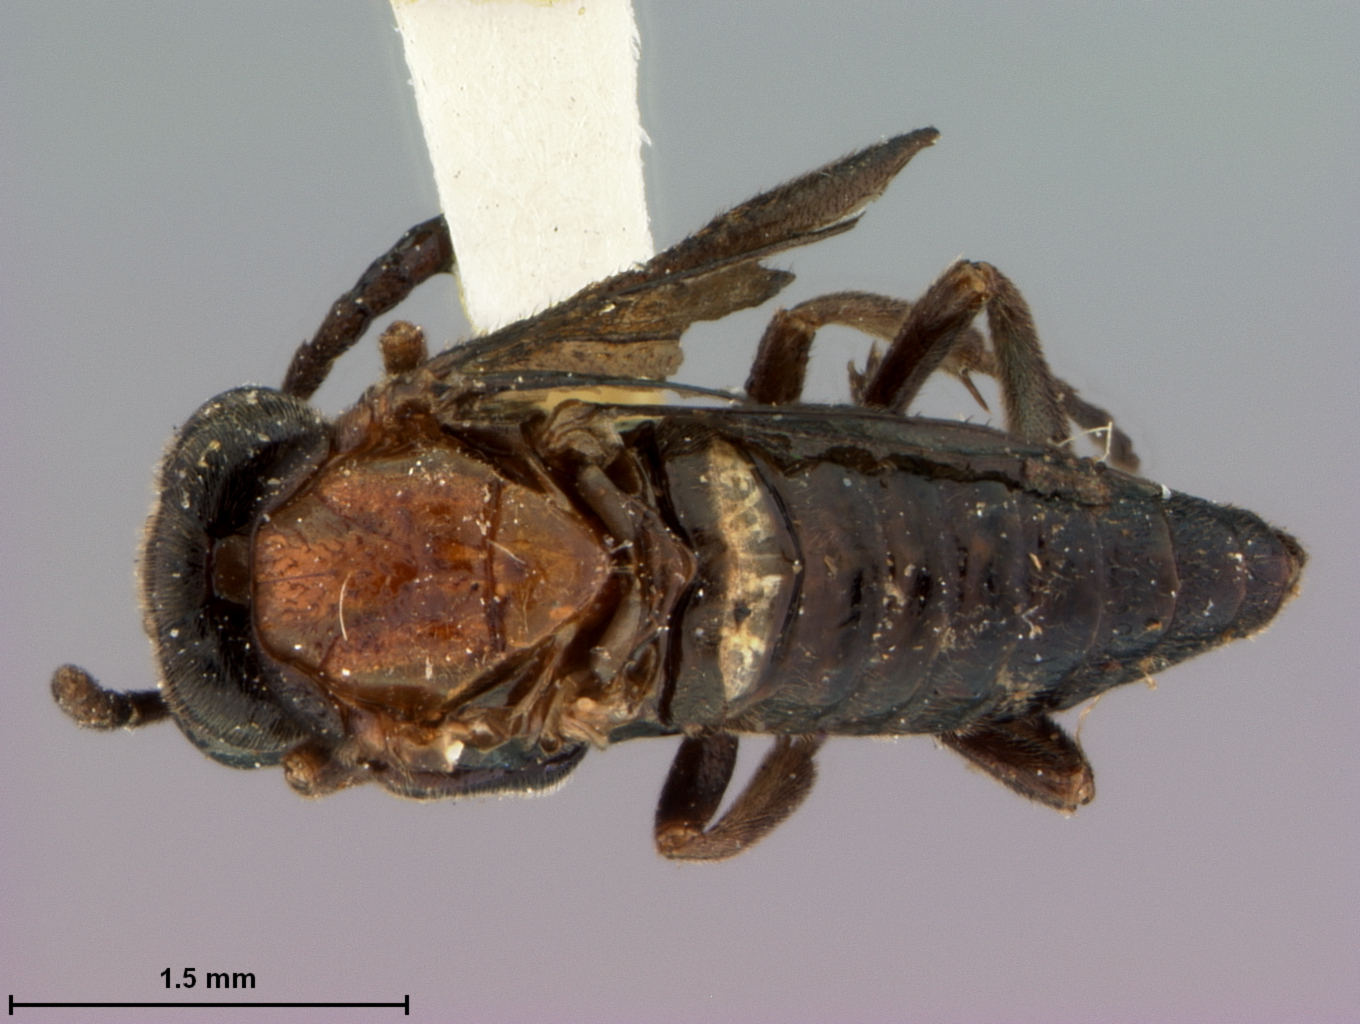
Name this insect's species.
Haplostegus mexicanus
